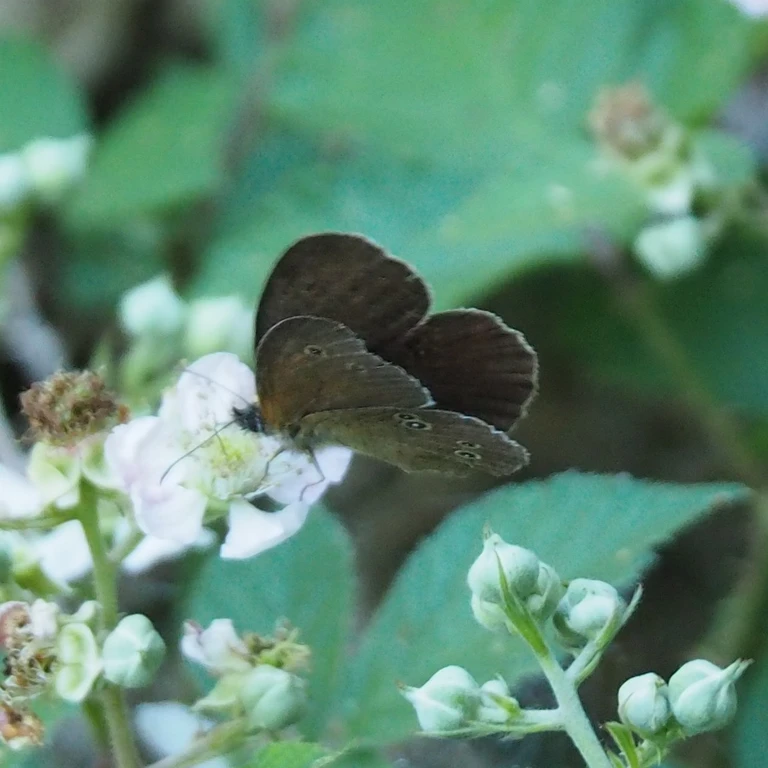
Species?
Aphantopus hyperantus
